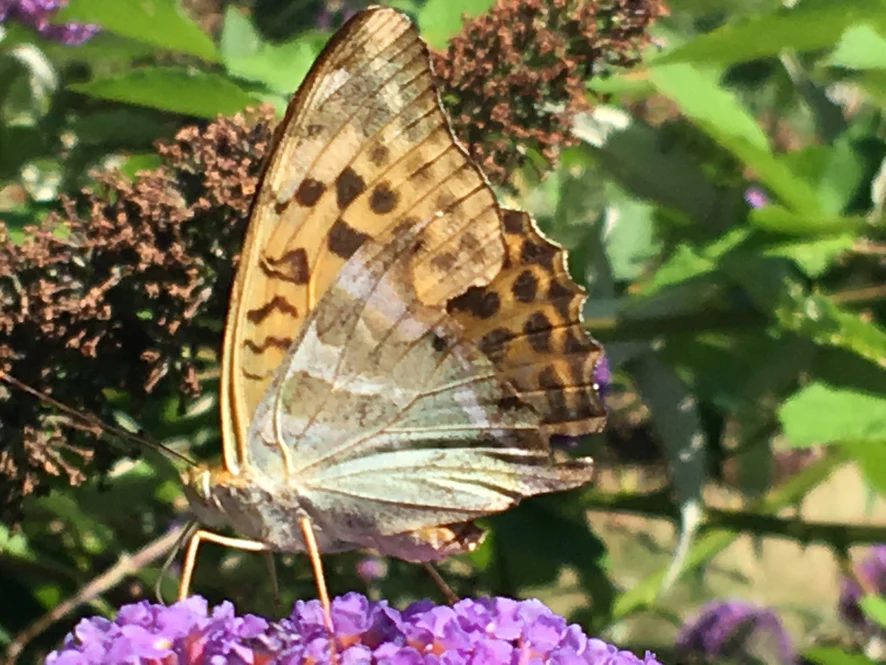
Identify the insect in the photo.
Argynnis paphia
